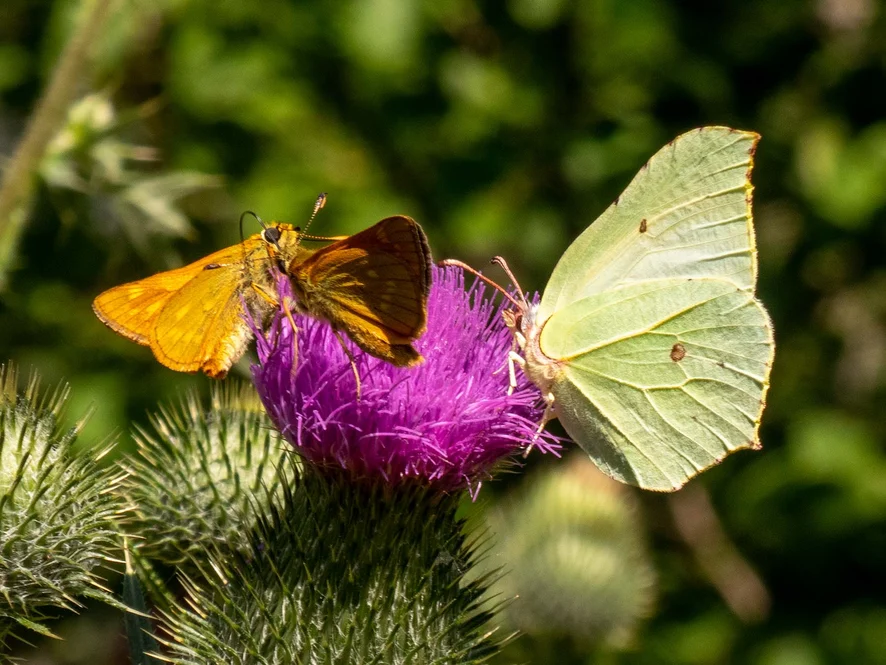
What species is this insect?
Ochlodes sylvanus (also Ochlodes venata)
